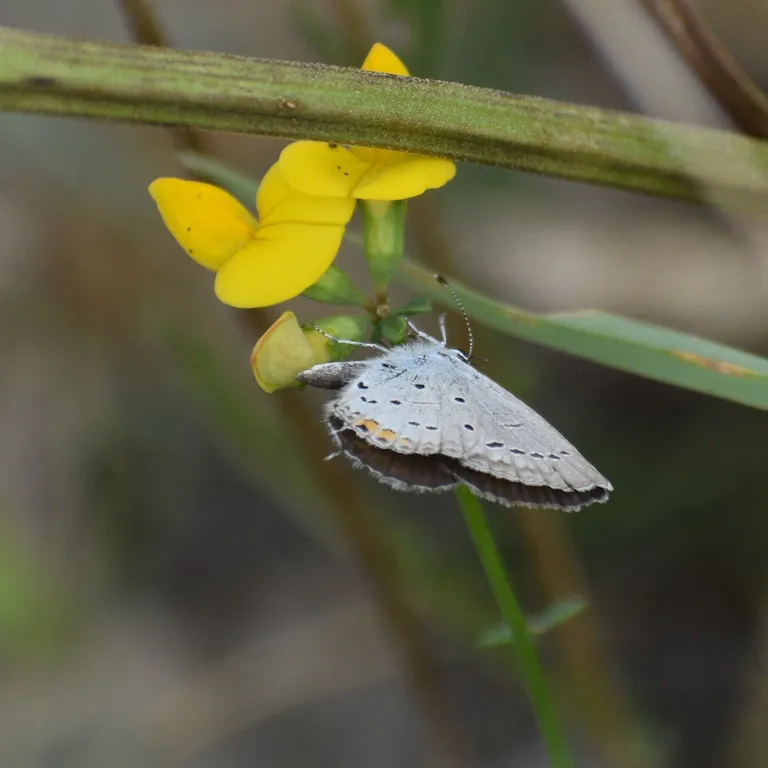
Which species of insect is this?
Cupido argiades (also Elkalyce argiades)
